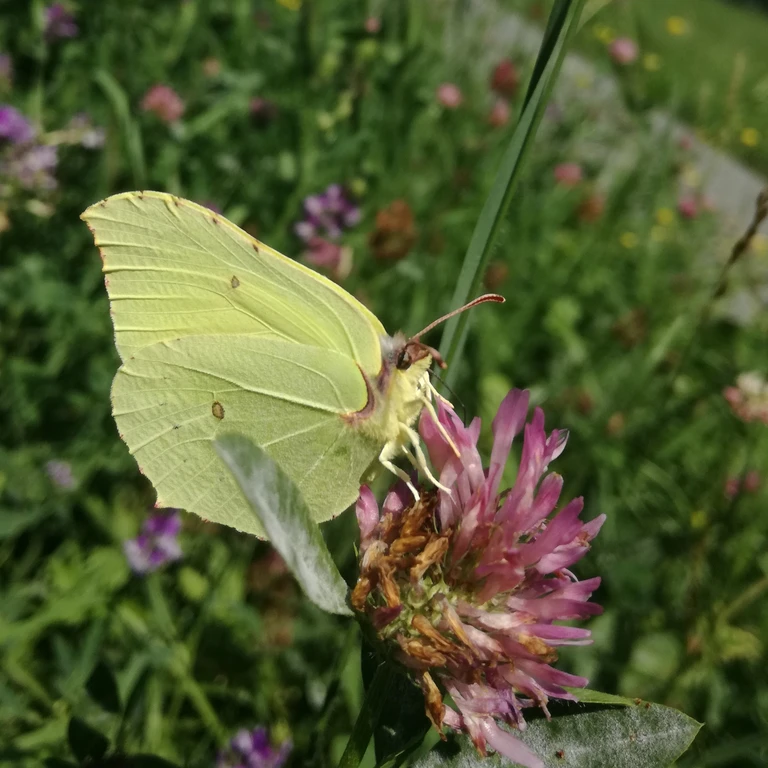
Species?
Gonepteryx rhamni
